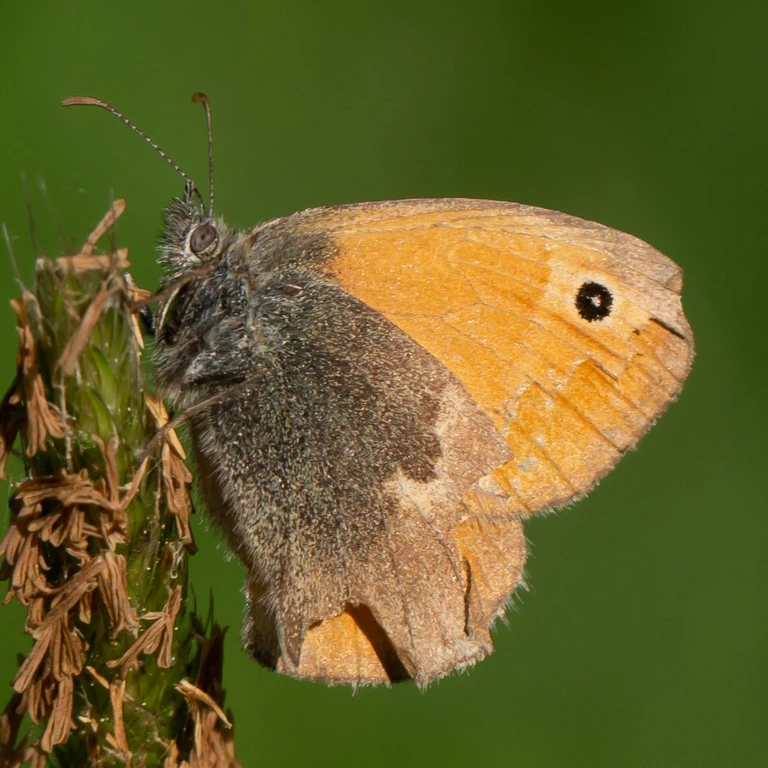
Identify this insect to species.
Coenonympha pamphilus
